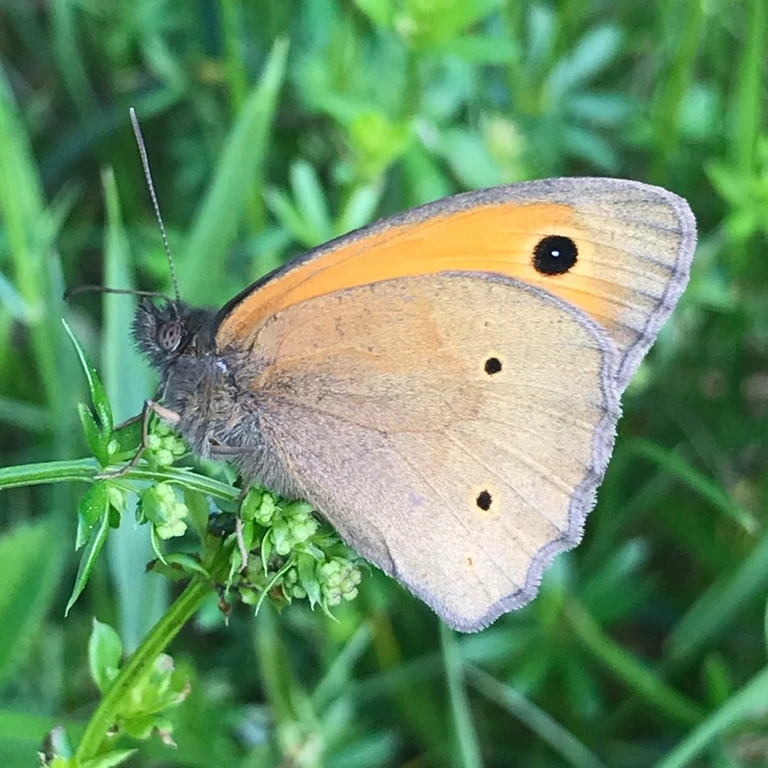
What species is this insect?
Maniola jurtina
